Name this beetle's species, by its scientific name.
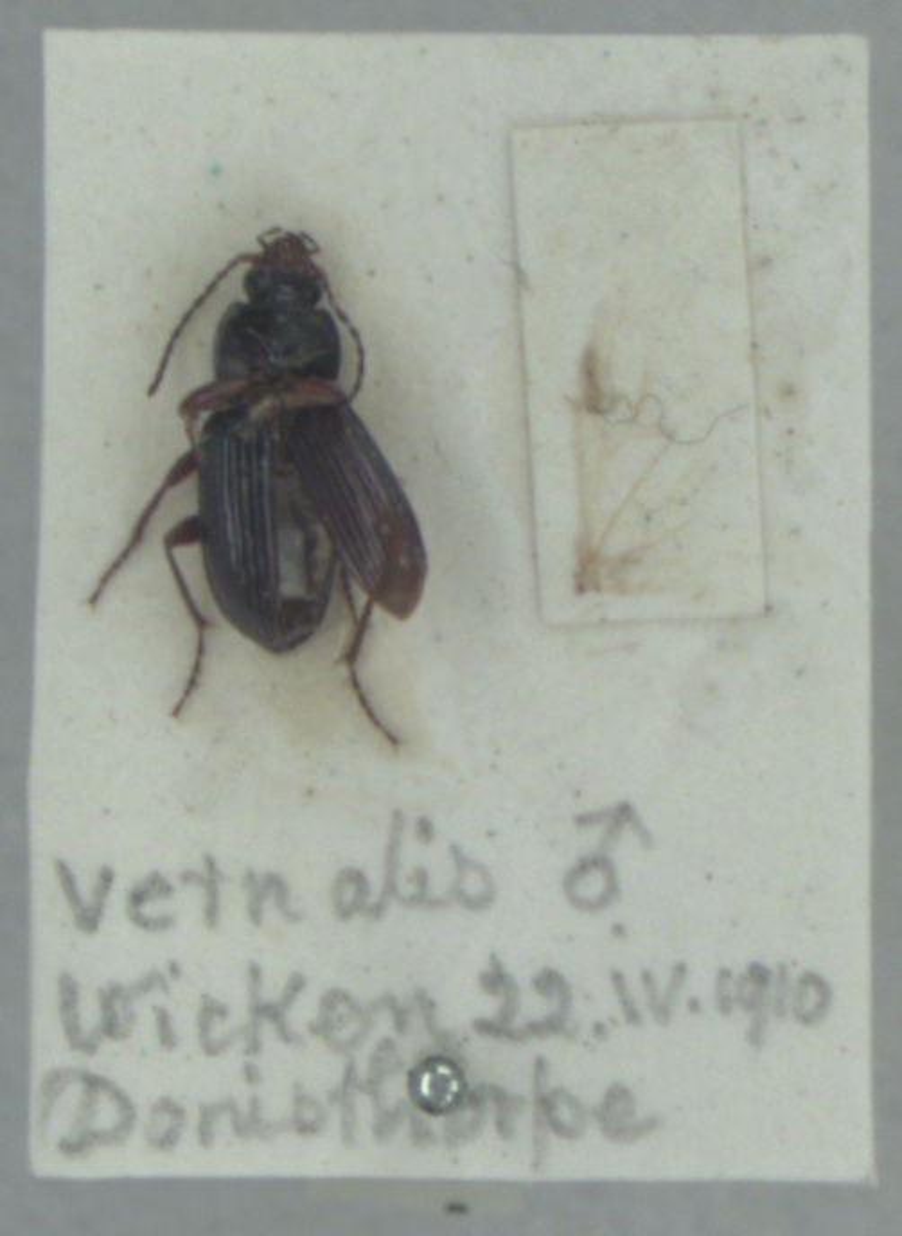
Pterostichus vernalis
